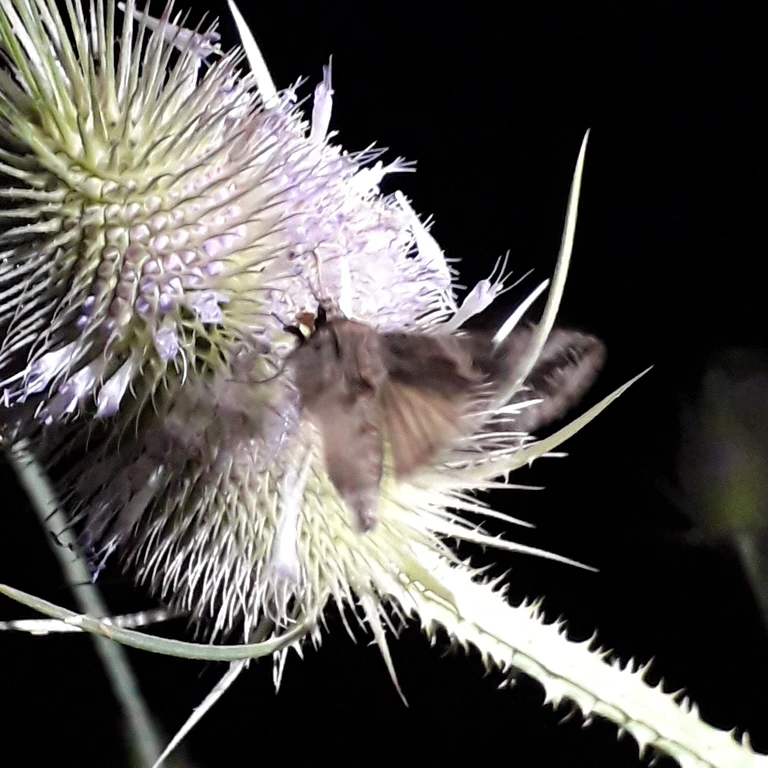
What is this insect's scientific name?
Autographa gamma
